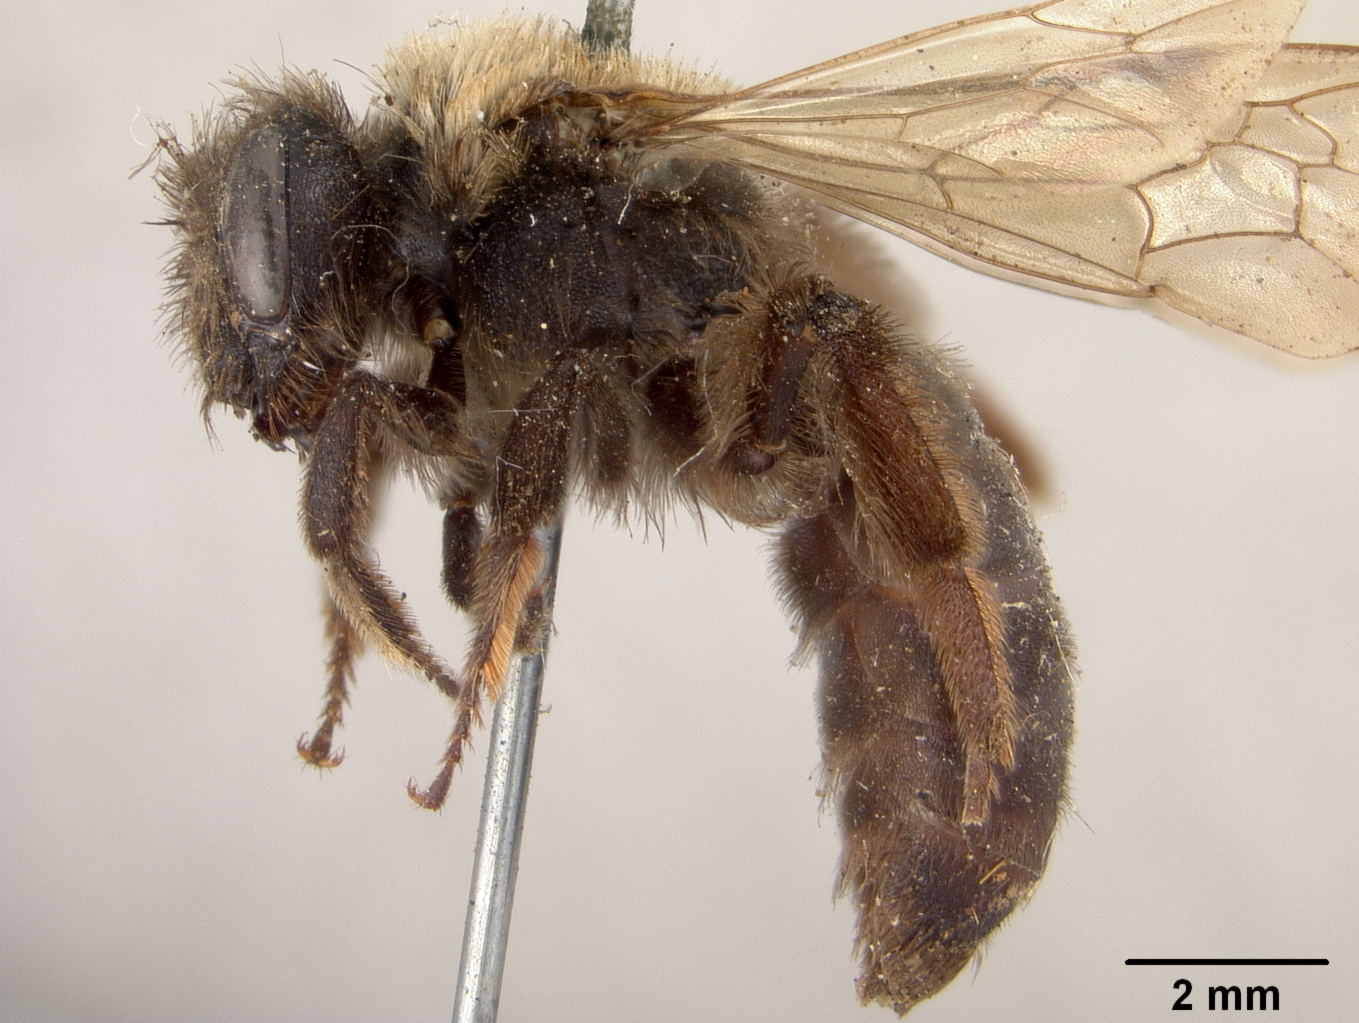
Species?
Andrena cupreotincta
